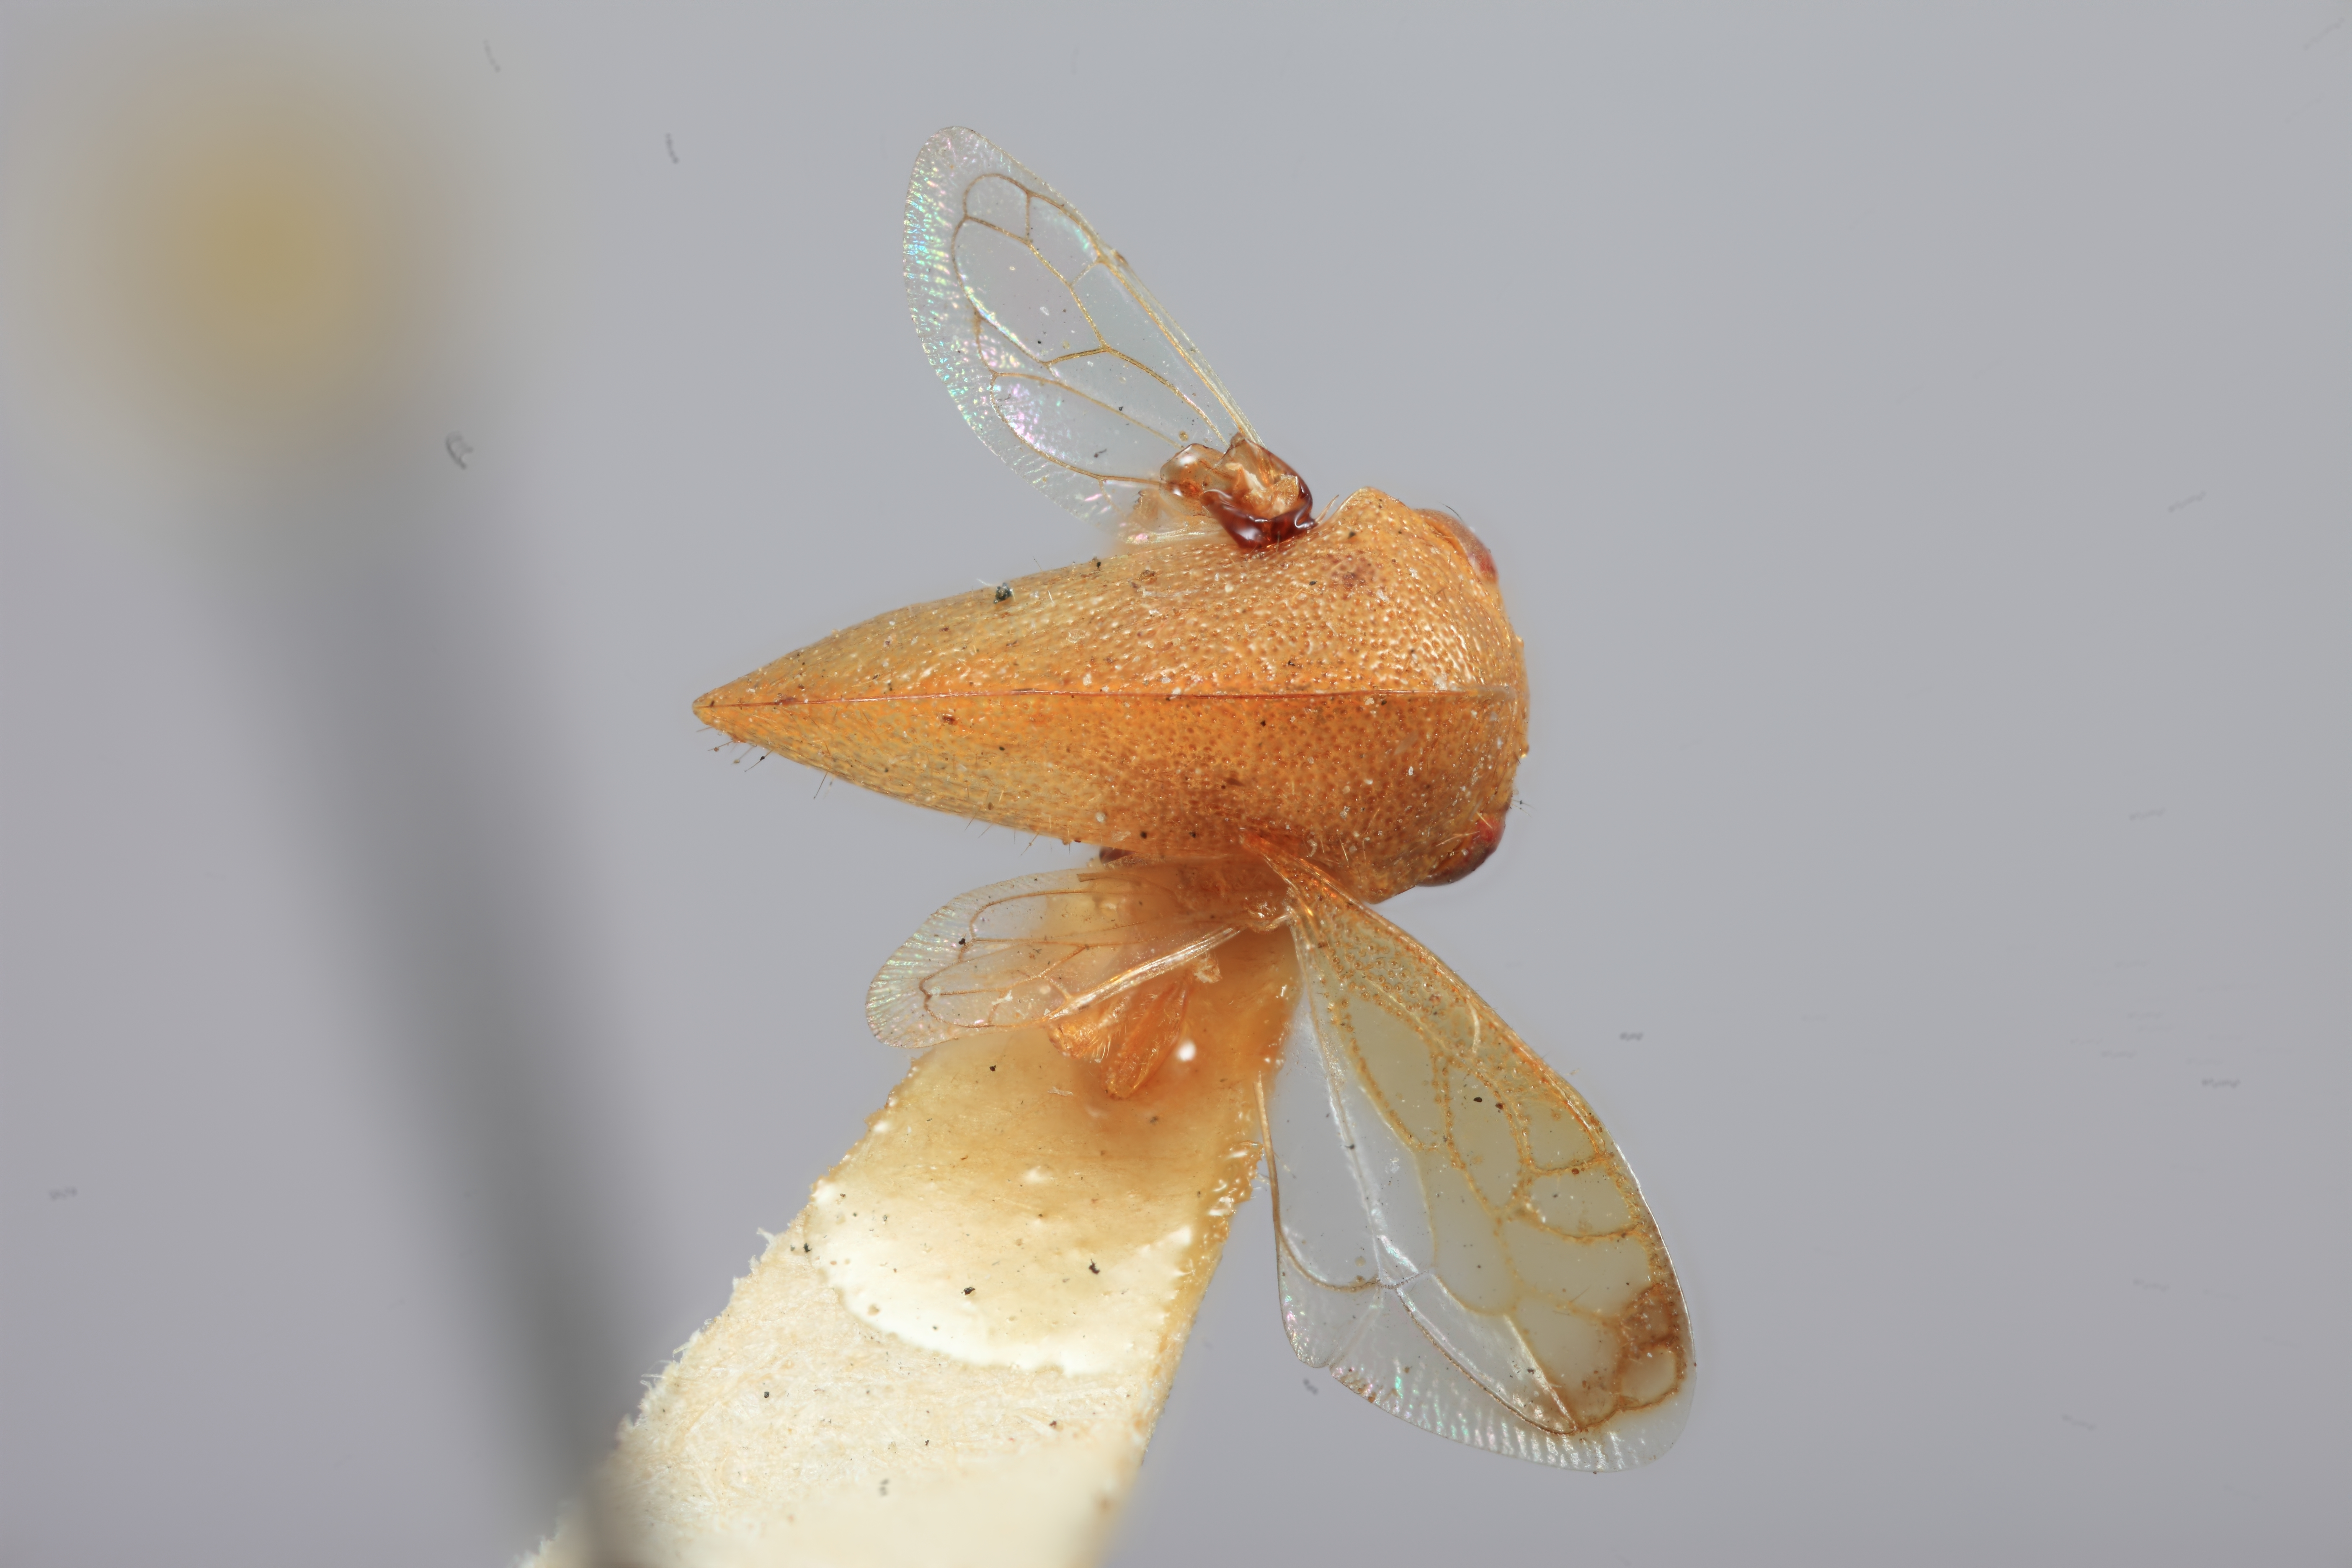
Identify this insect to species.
Amastris minuta
